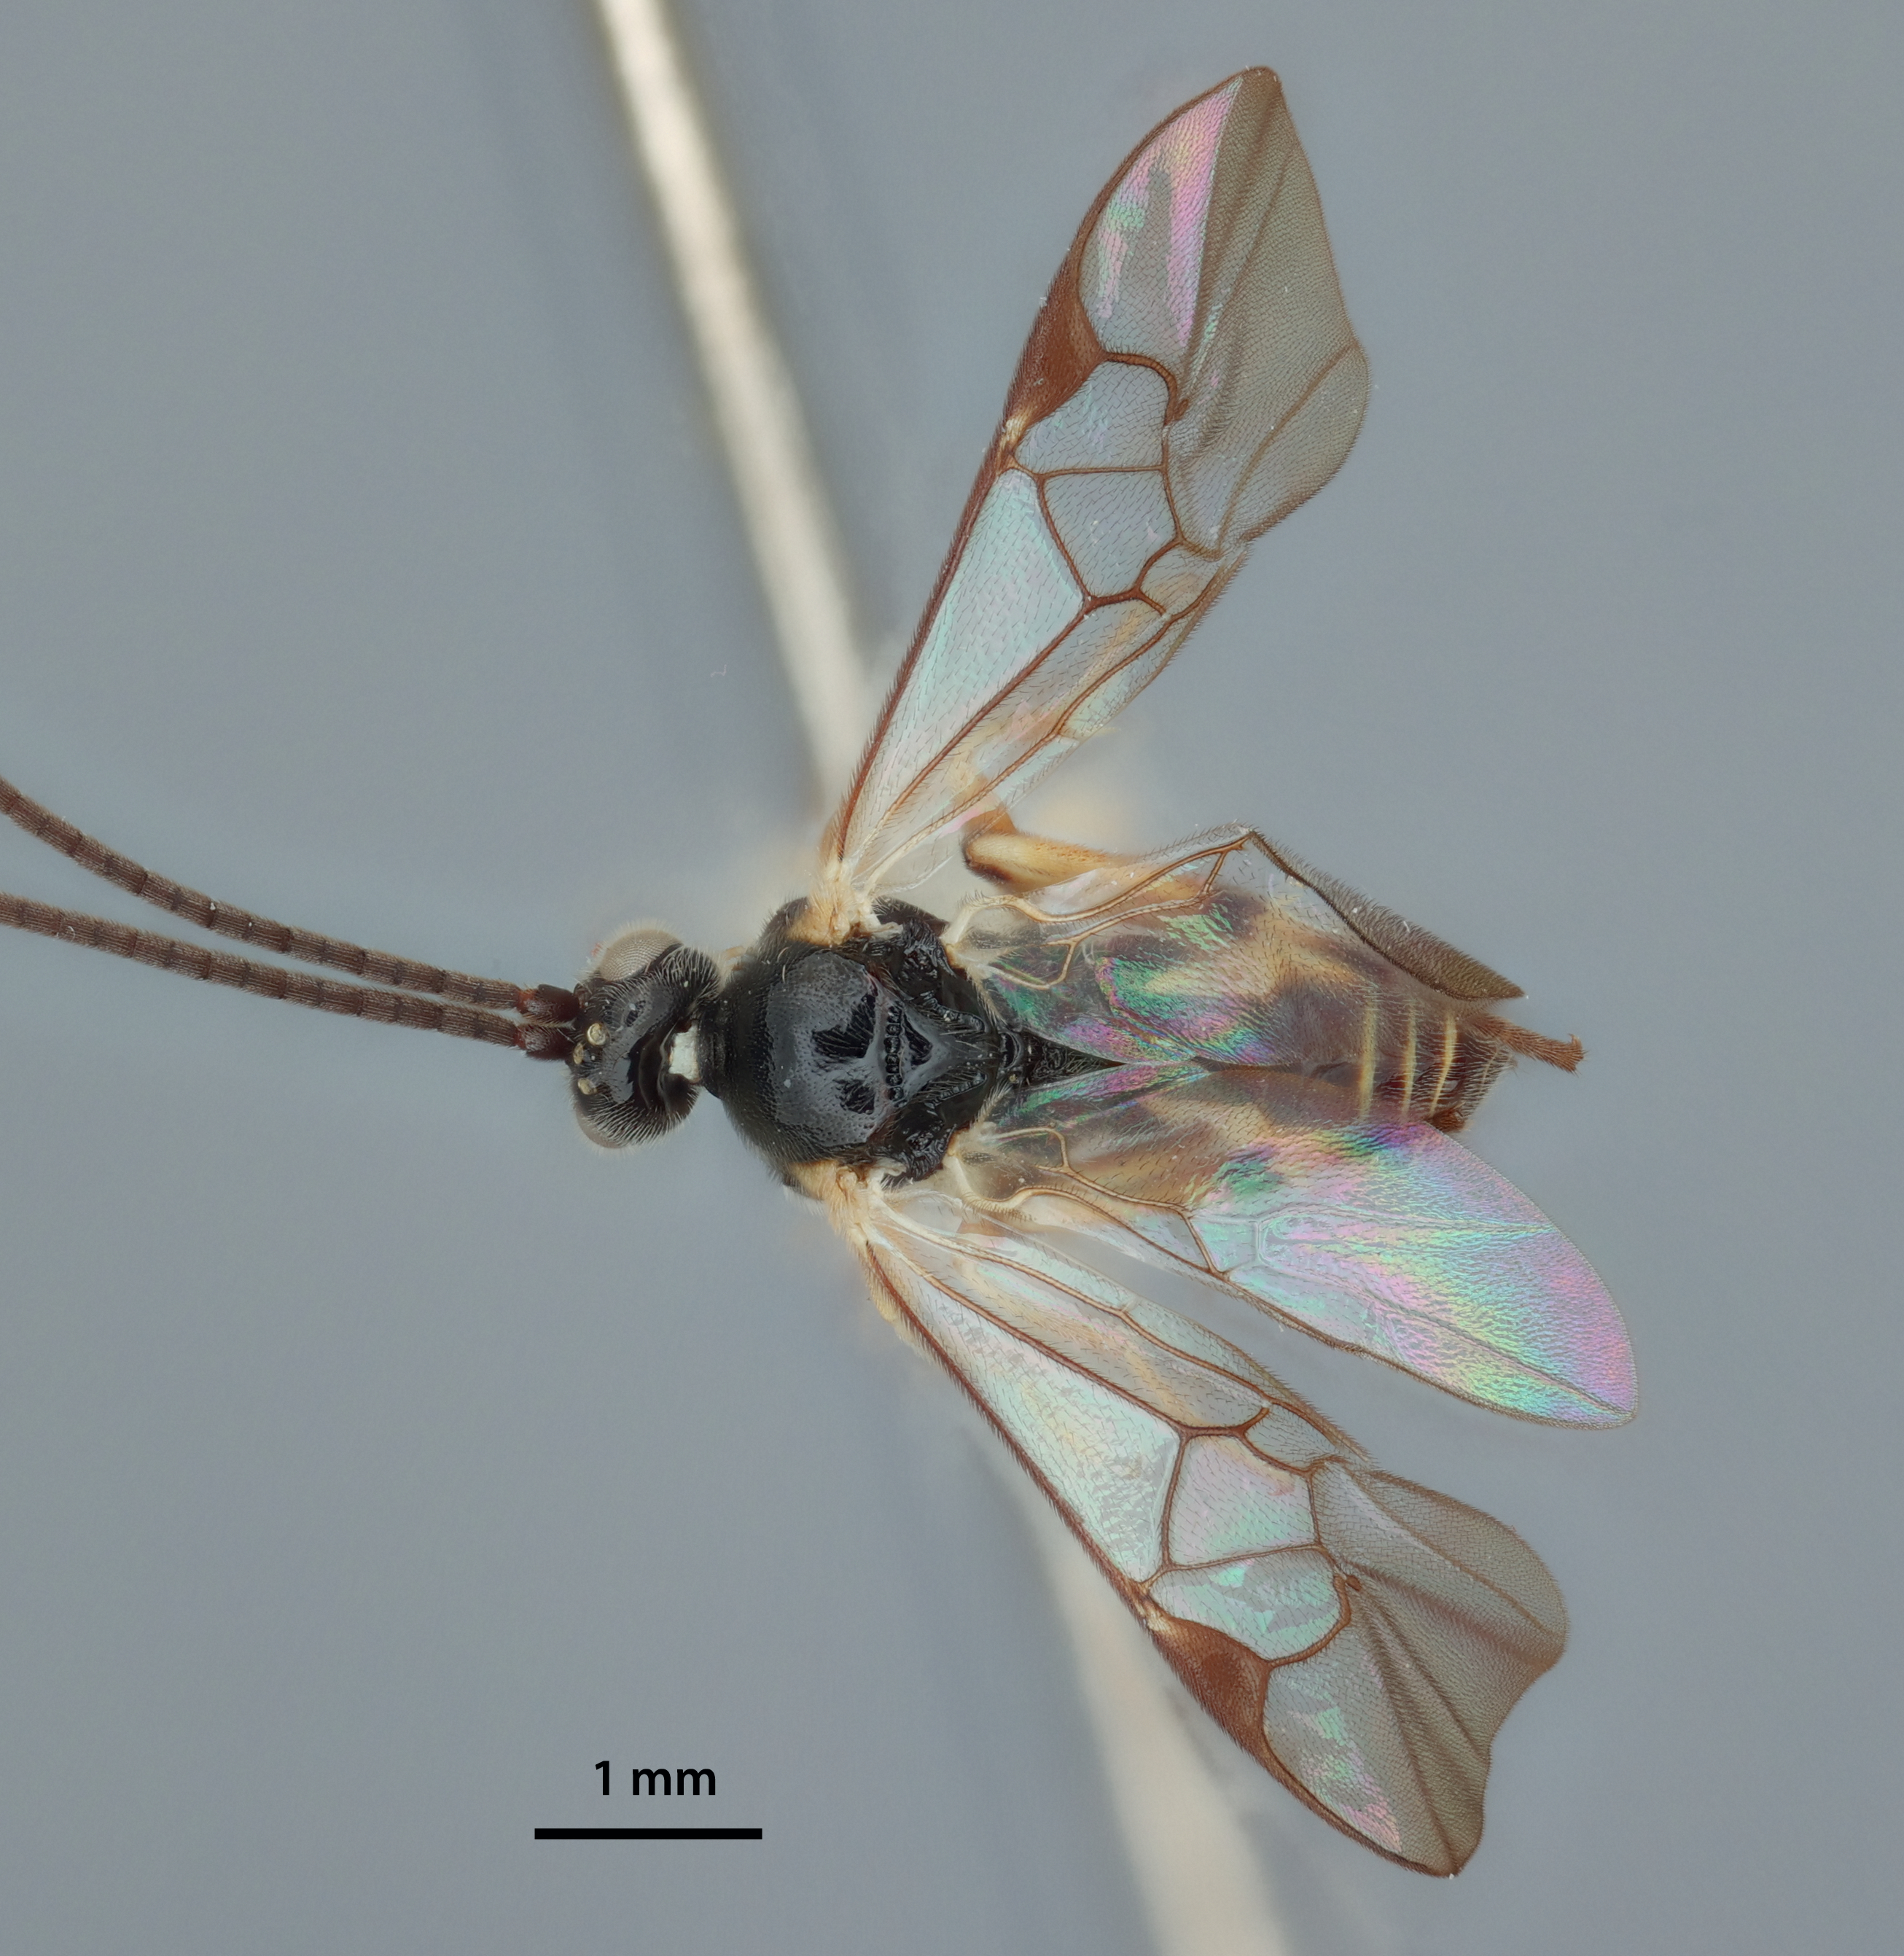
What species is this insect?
Alphomelon citroloma
